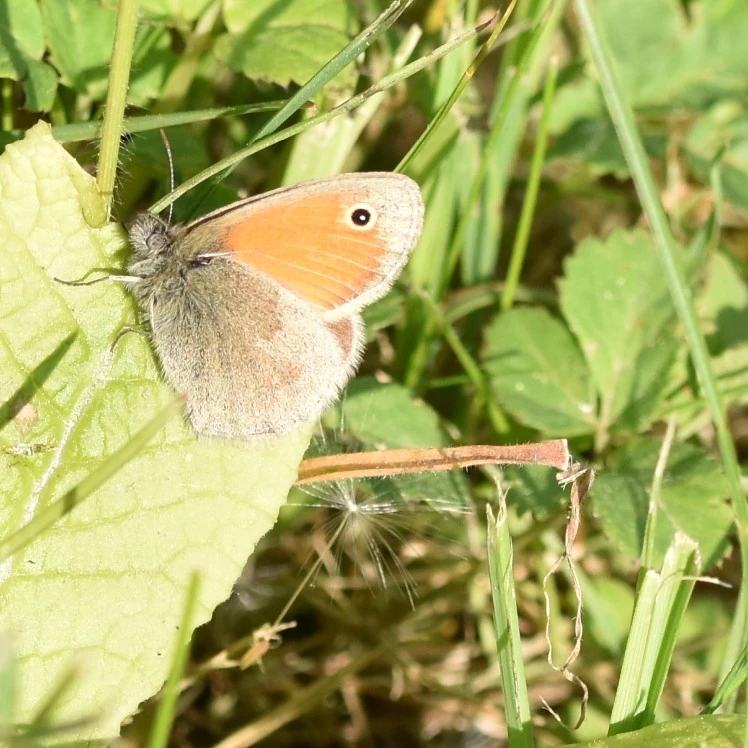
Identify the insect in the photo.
Coenonympha pamphilus
